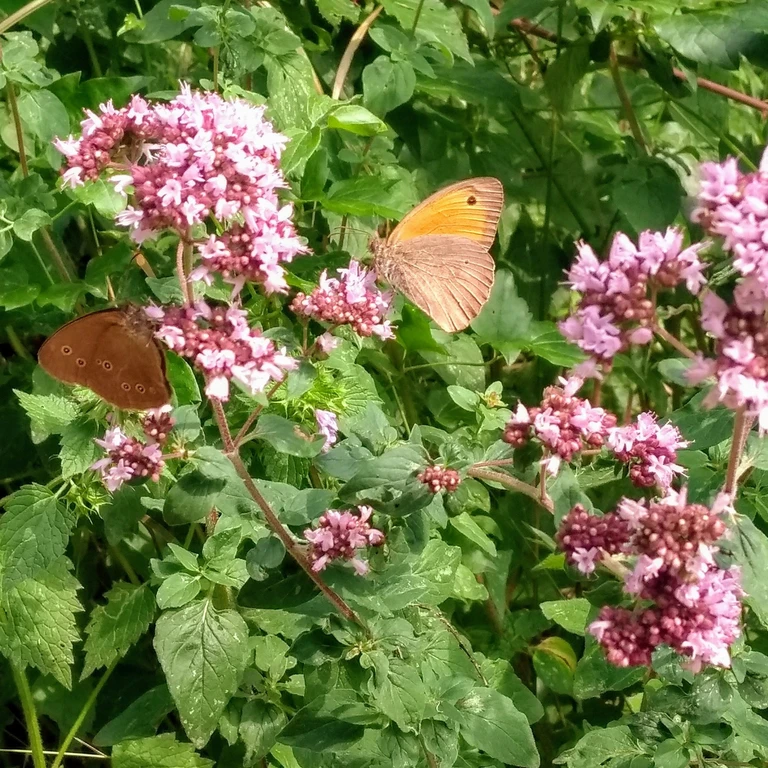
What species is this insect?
Maniola jurtina
